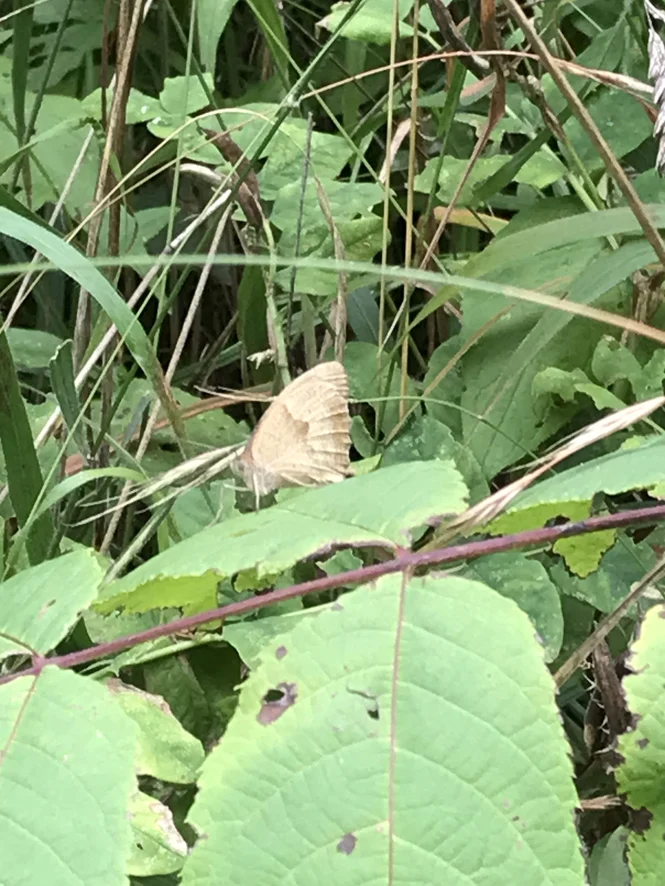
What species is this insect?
Maniola jurtina
